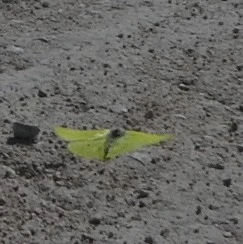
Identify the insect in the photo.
Gonepteryx rhamni
